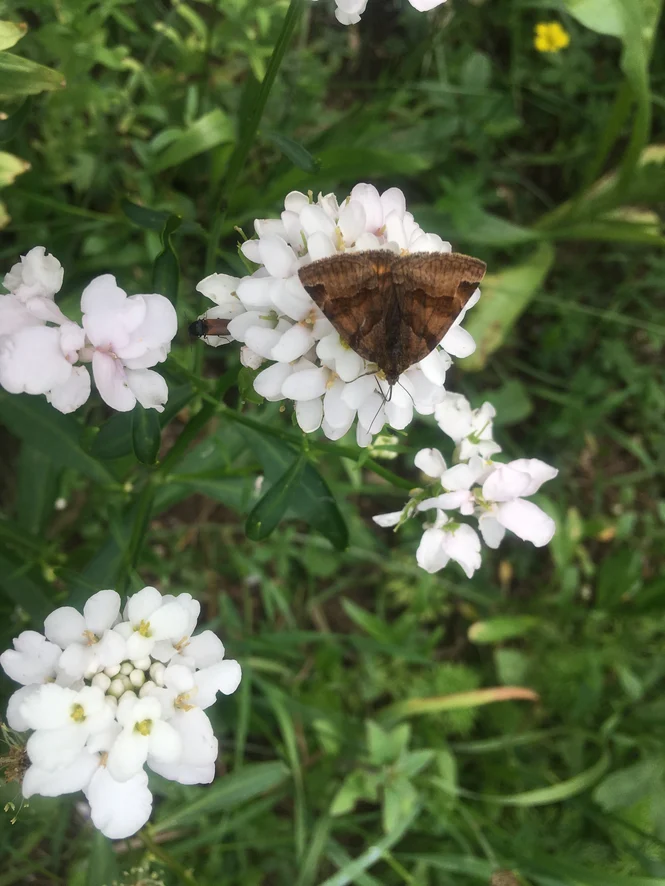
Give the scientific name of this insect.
Euclidia glyphica
